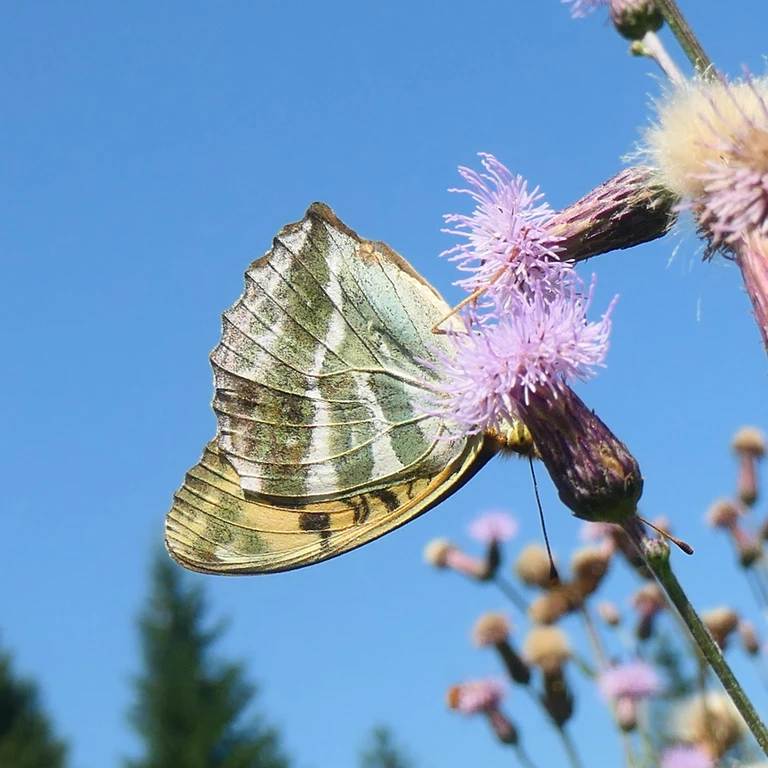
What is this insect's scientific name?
Argynnis paphia
